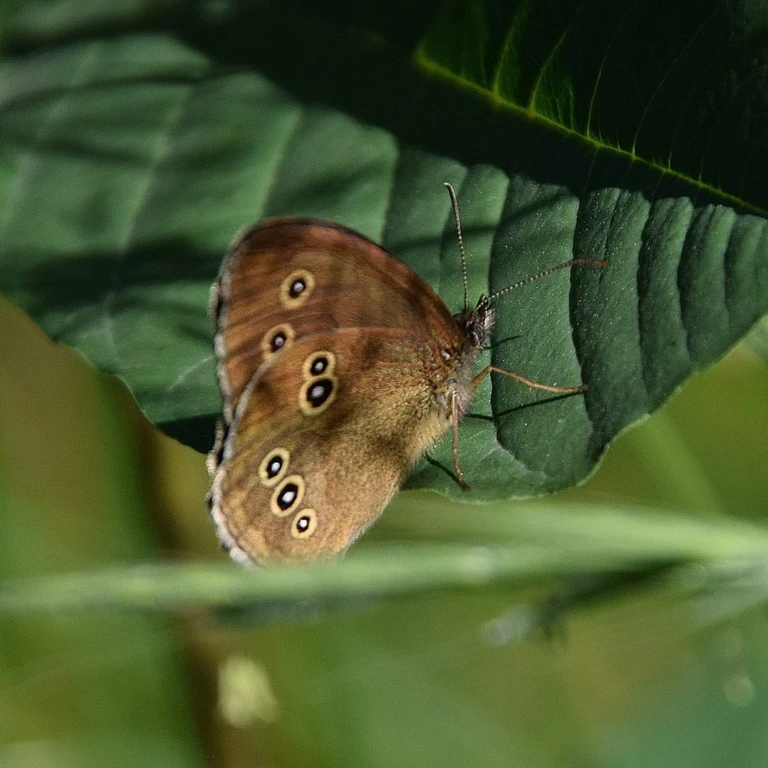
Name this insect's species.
Aphantopus hyperantus
